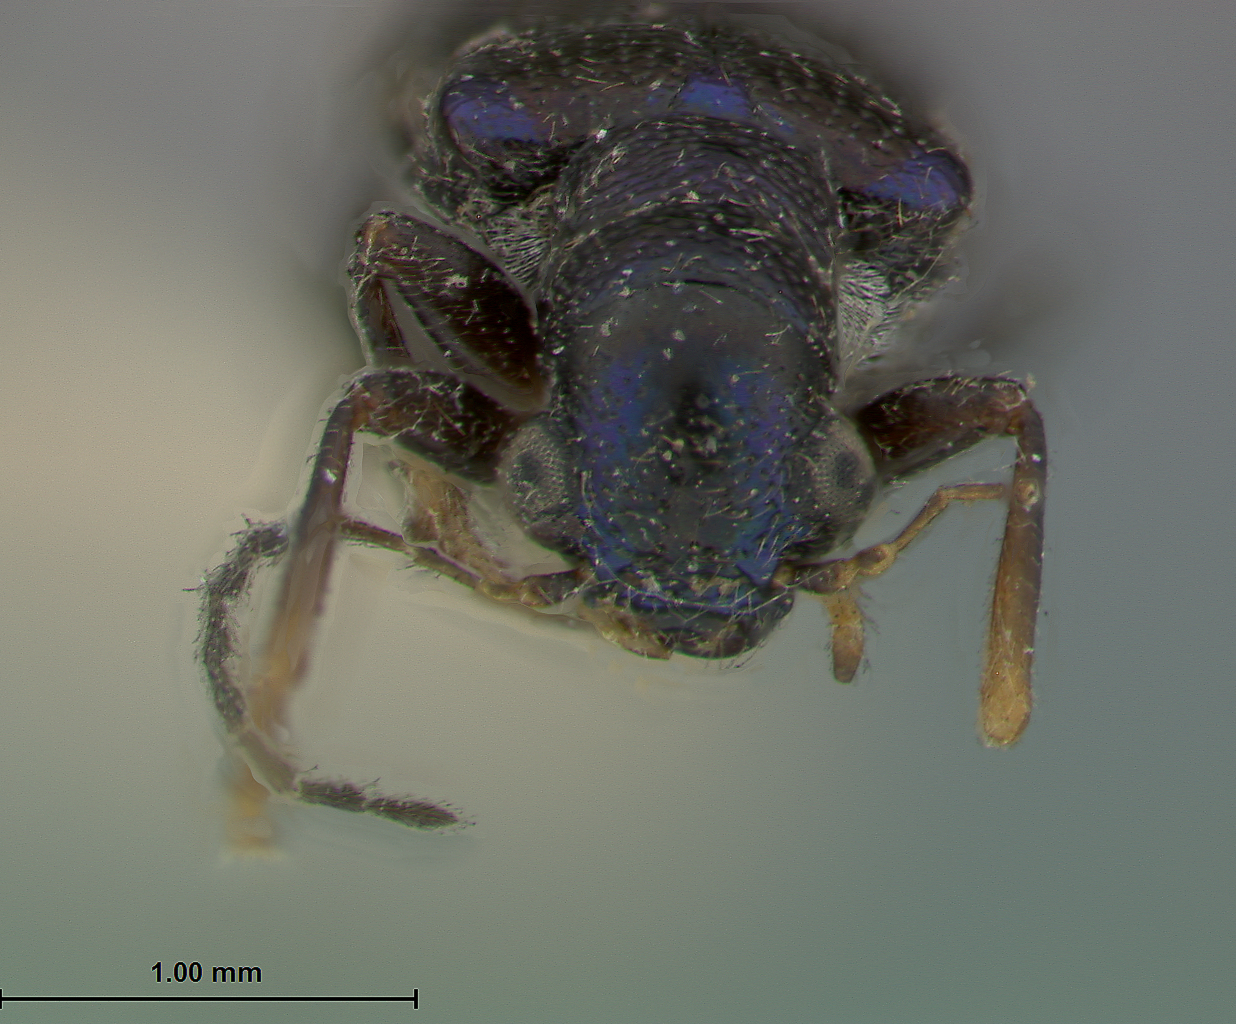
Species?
Megascelis ornata
